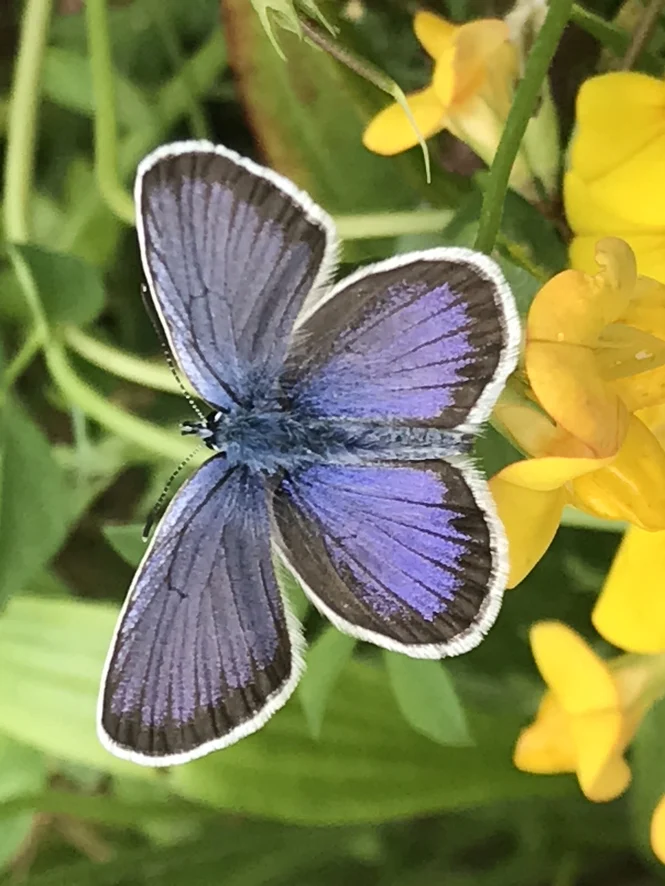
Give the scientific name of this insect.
Plebejus argus
